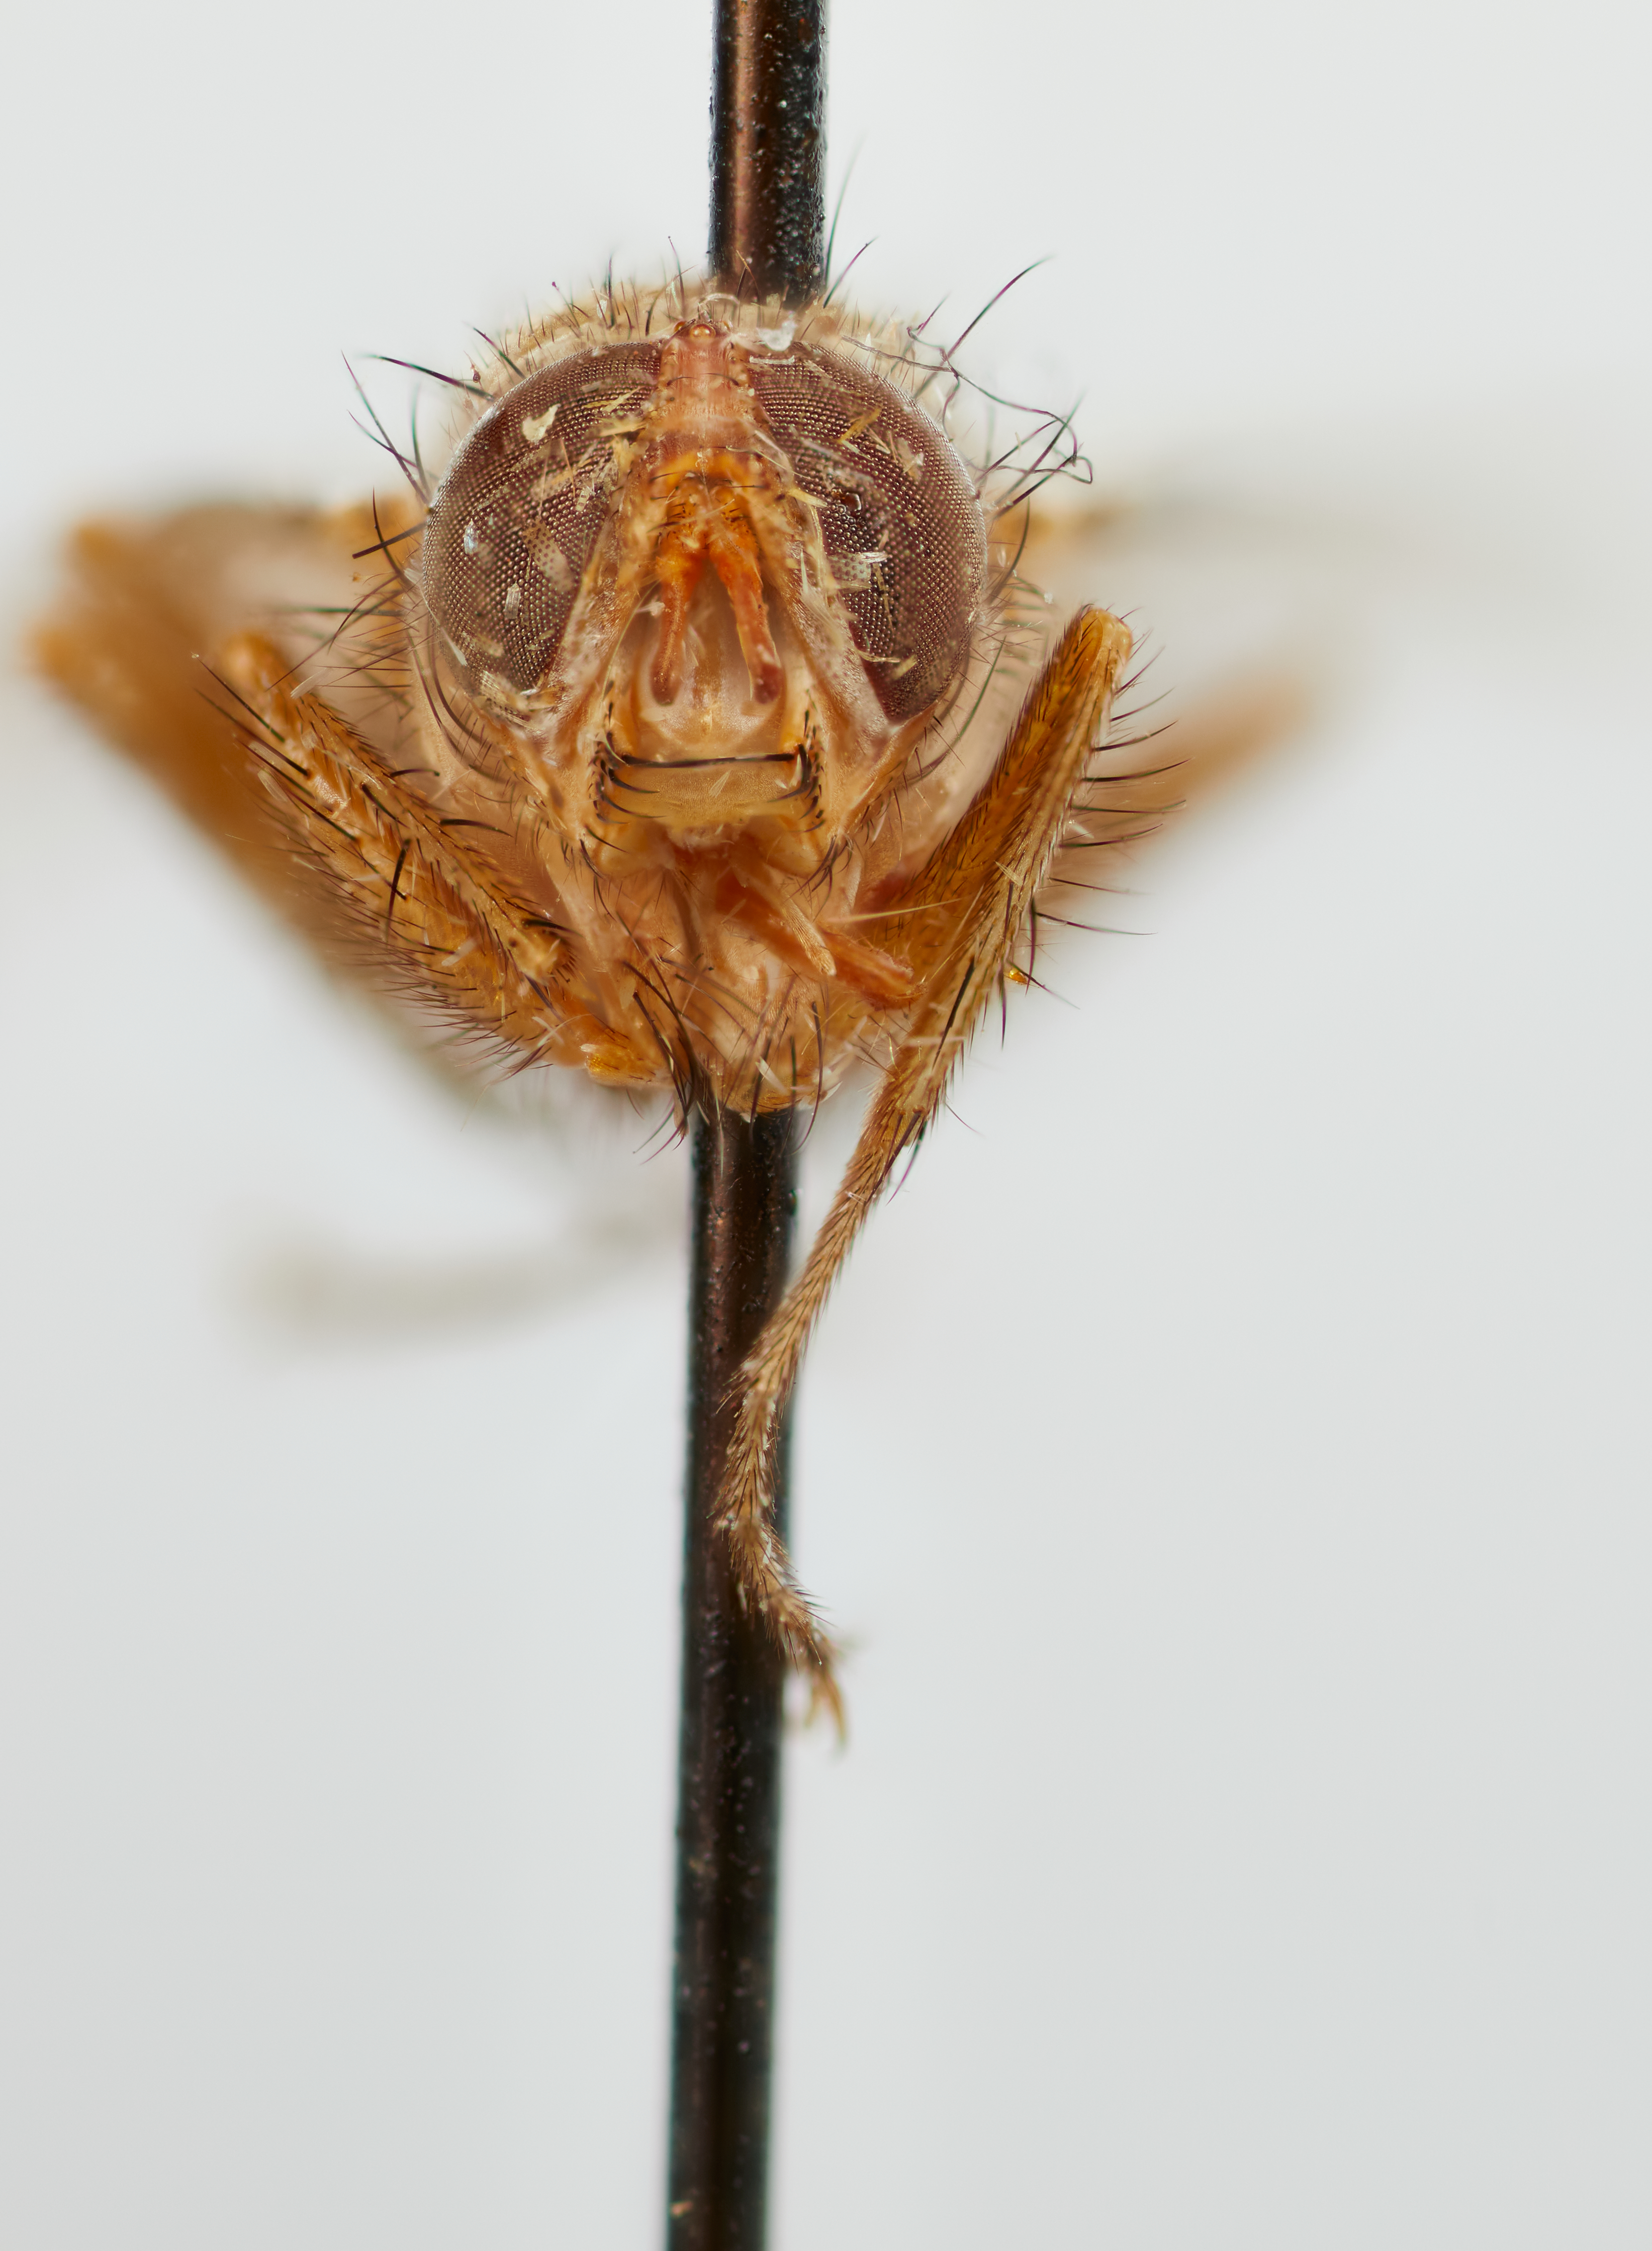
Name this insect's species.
Hamaxia incongrua
